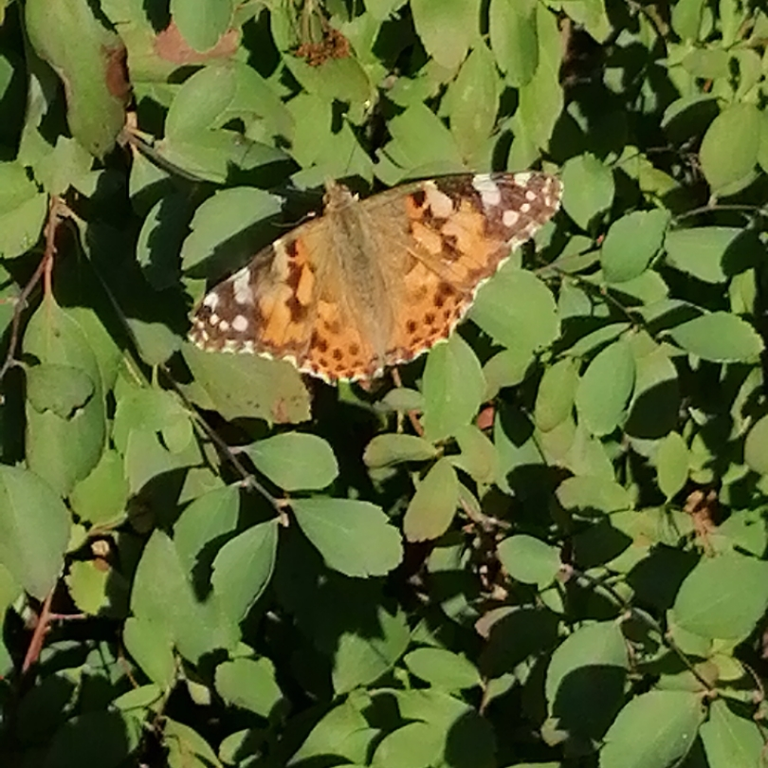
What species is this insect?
Vanessa cardui
